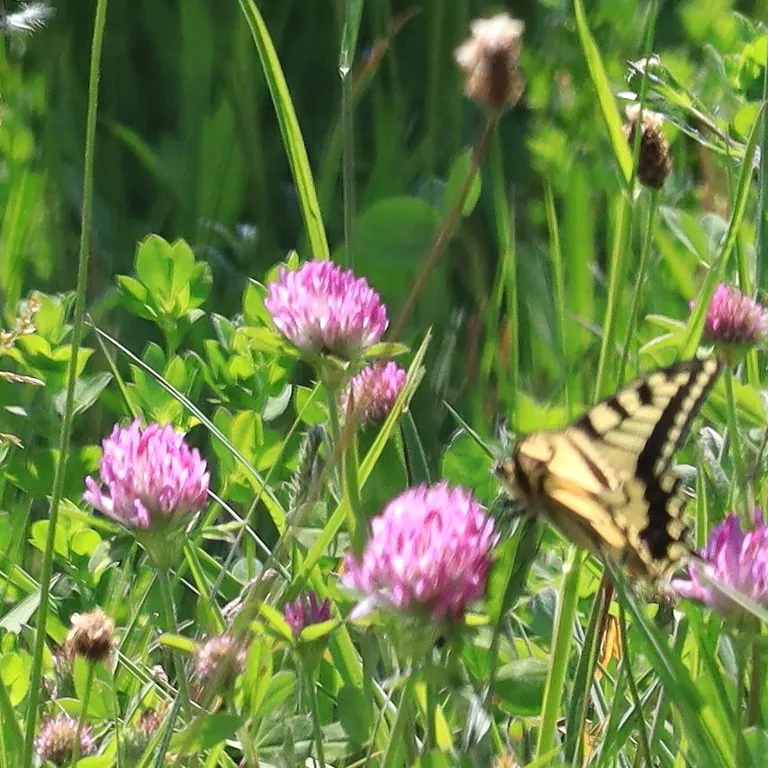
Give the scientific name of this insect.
Papilio machaon
